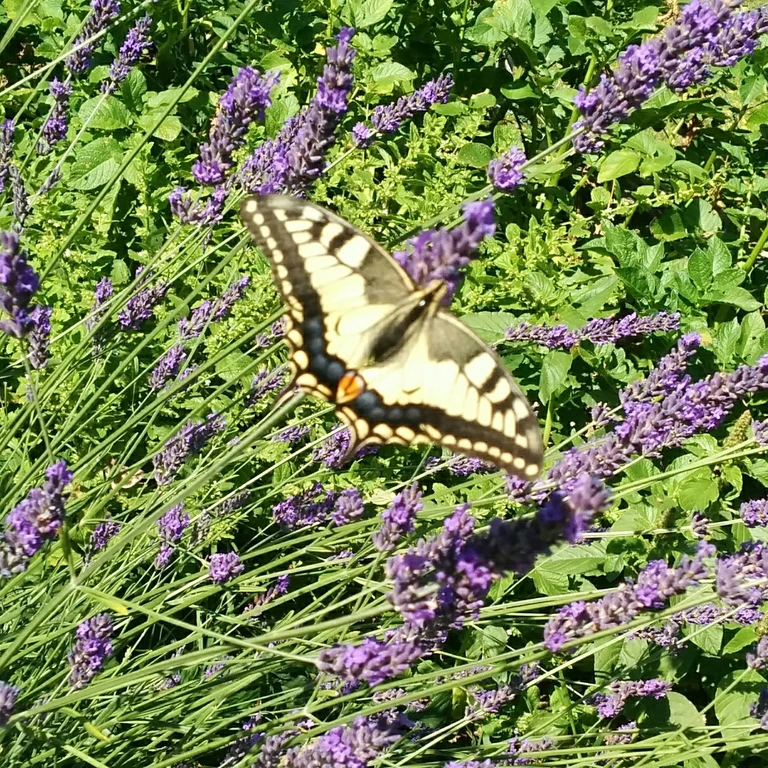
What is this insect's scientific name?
Papilio machaon
